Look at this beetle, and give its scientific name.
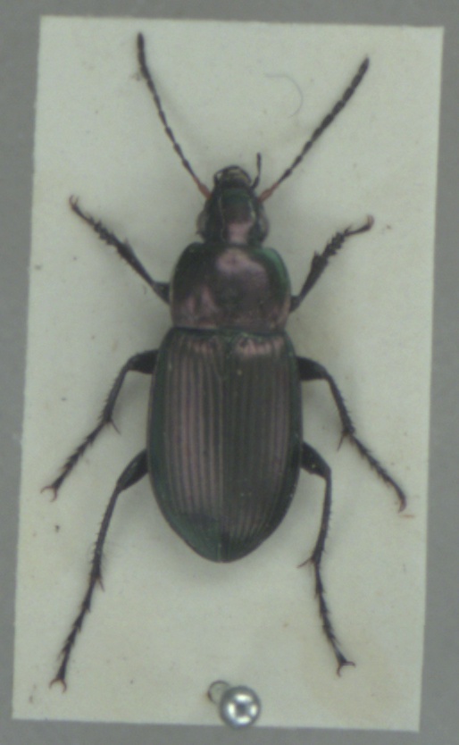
Poecilus cupreus
